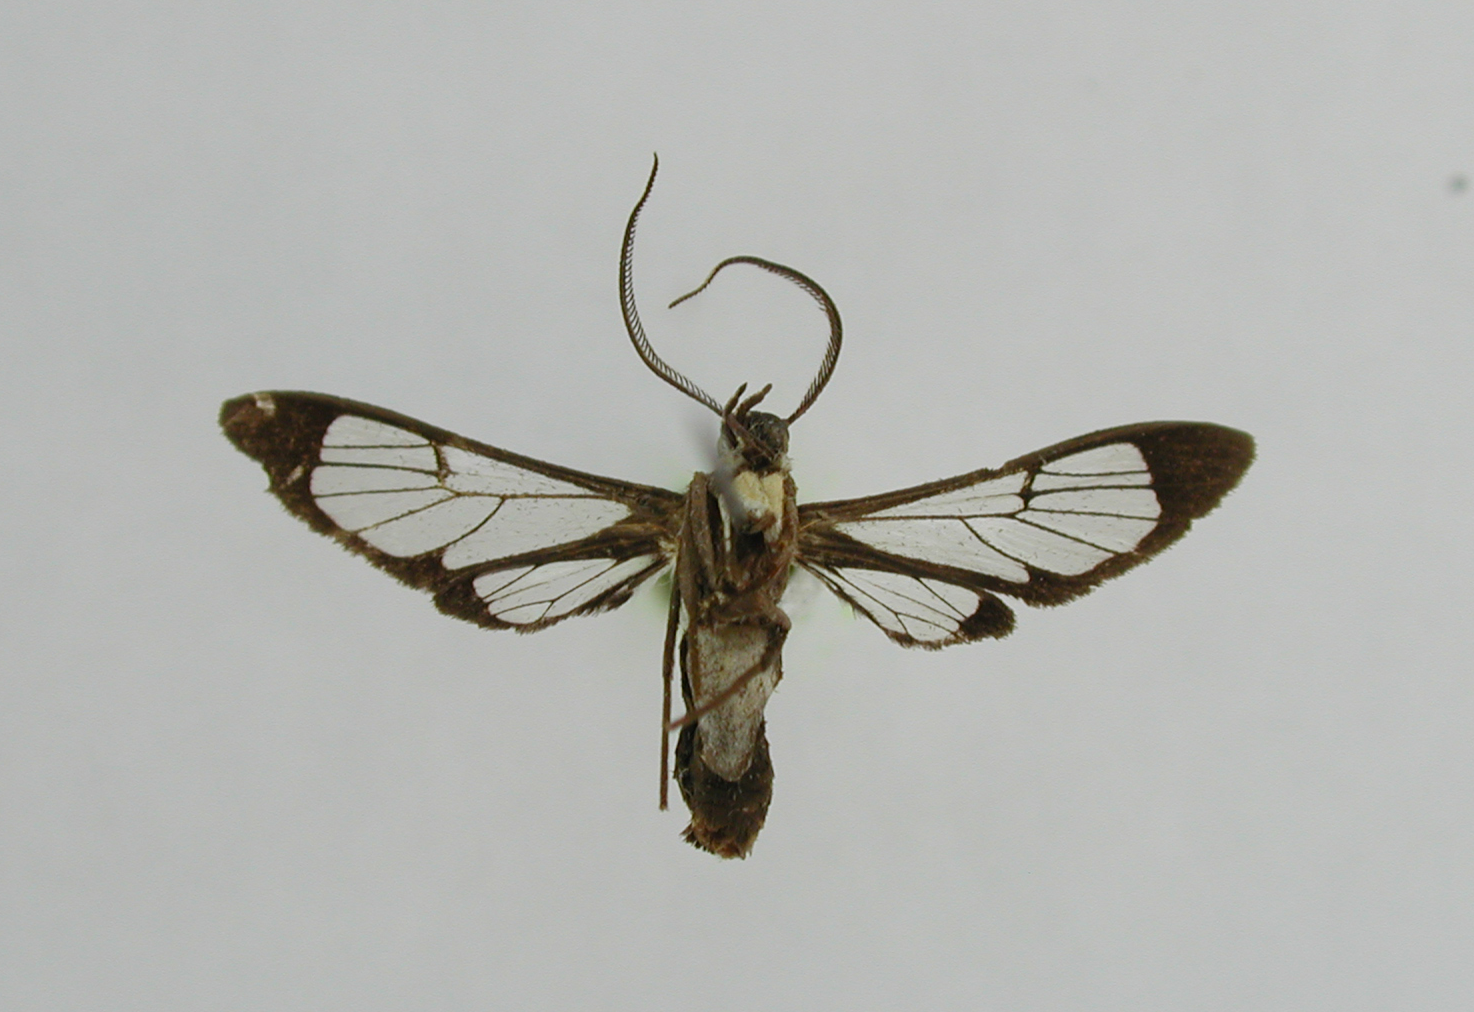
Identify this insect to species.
Loxophlebia crusmatica
